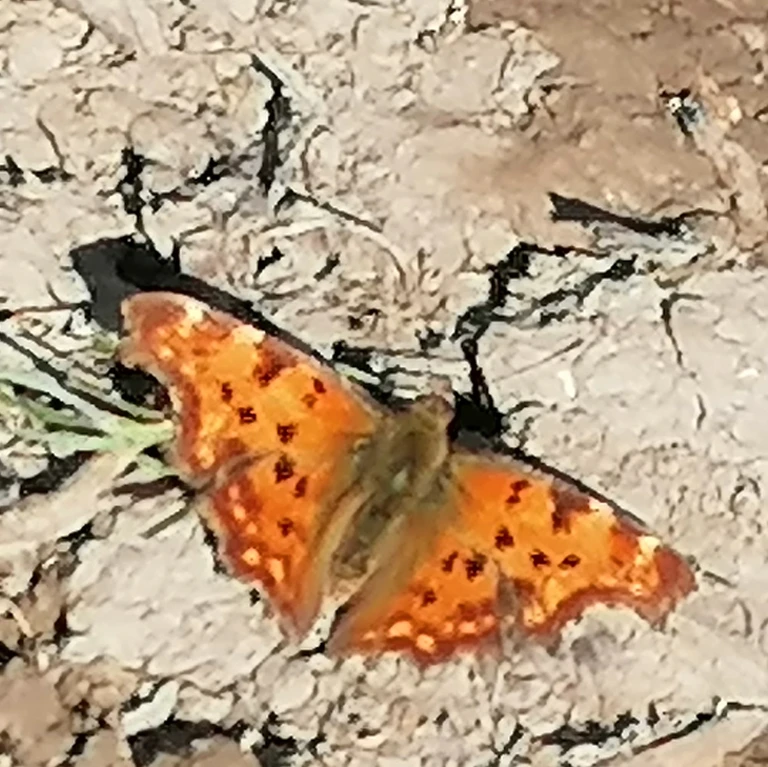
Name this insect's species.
Polygonia c-album
